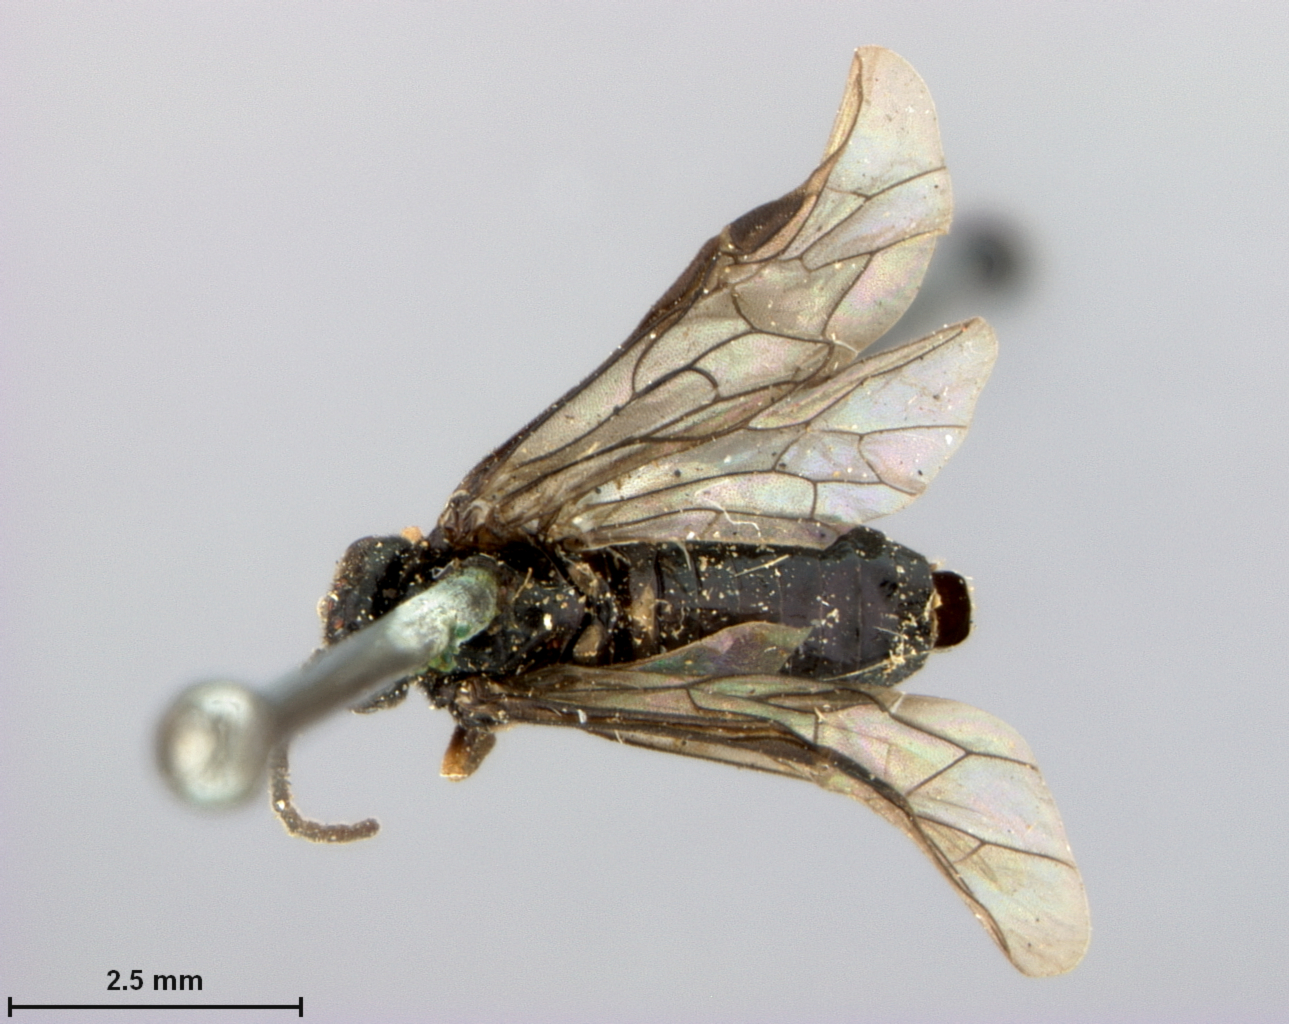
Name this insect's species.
Monophadnus insularis
